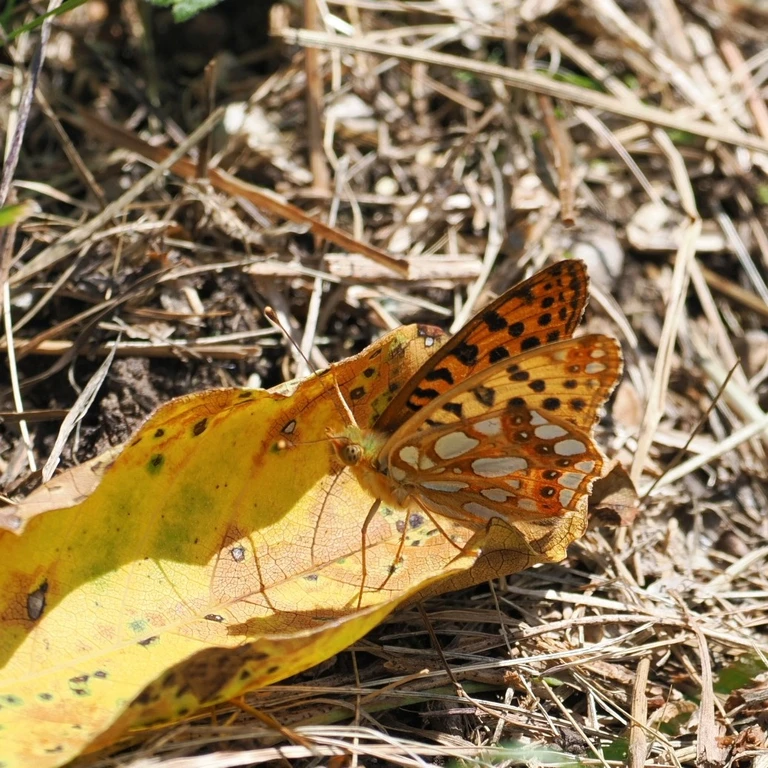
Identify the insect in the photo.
Issoria lathonia
